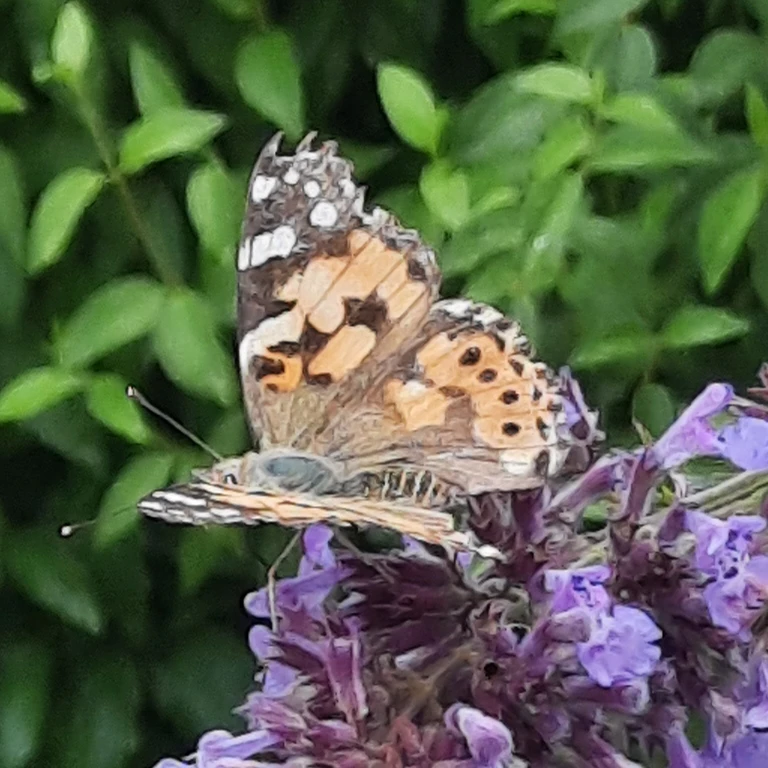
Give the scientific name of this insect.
Vanessa cardui
